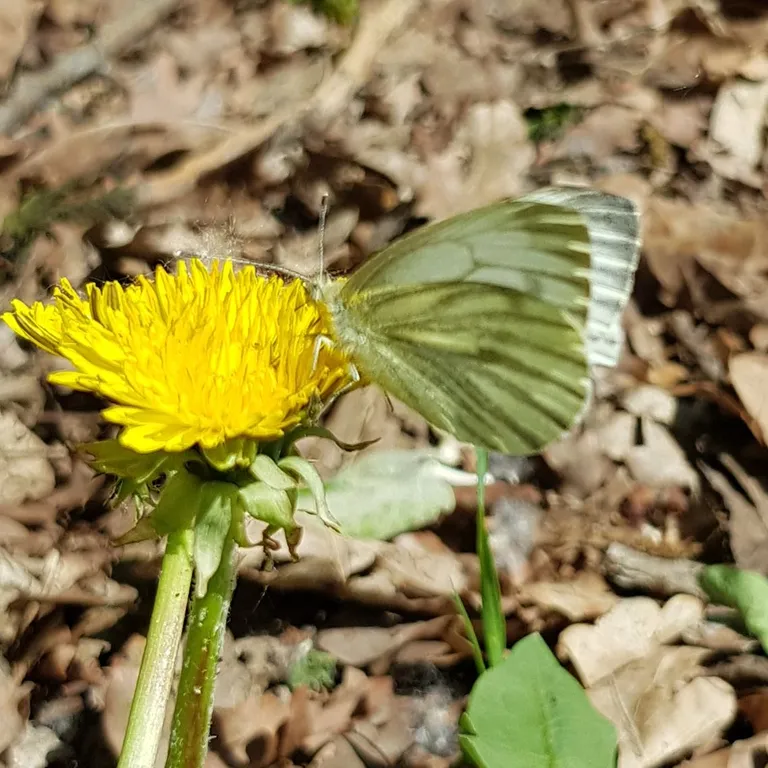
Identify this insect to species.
Pieris napi
